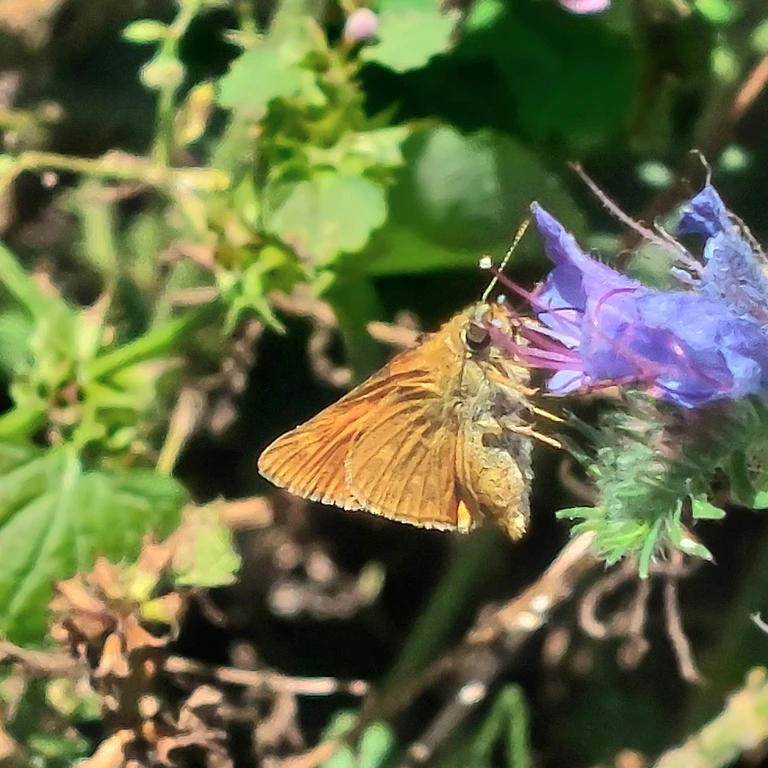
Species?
Ochlodes sylvanus (also Ochlodes venata)
